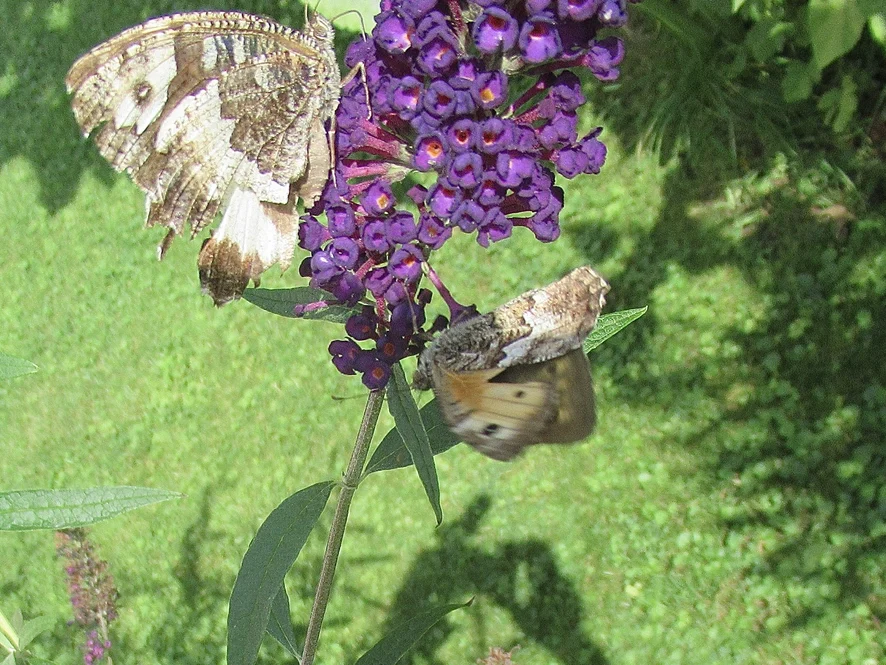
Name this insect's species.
Hipparchia semele
